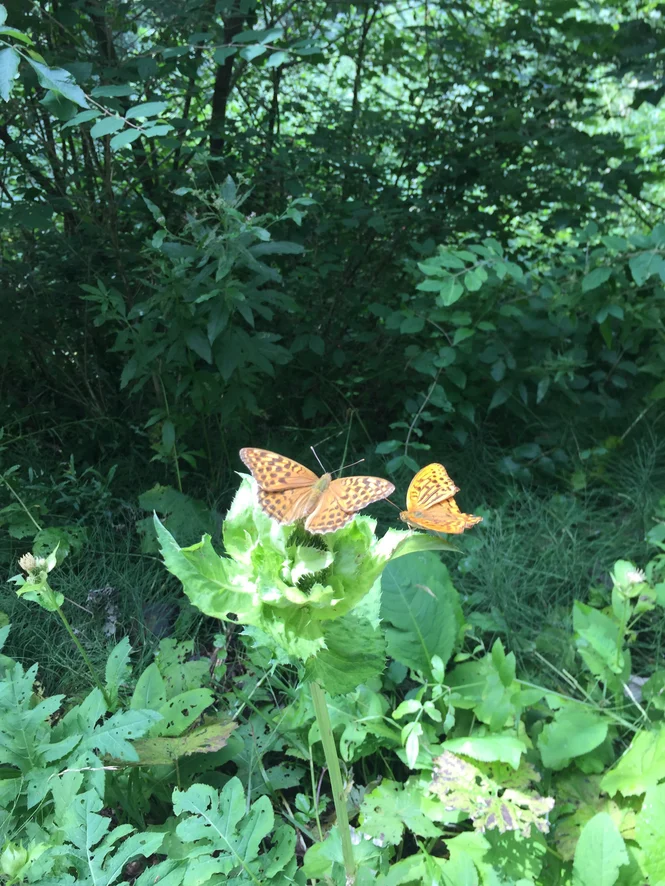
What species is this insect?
Argynnis paphia
